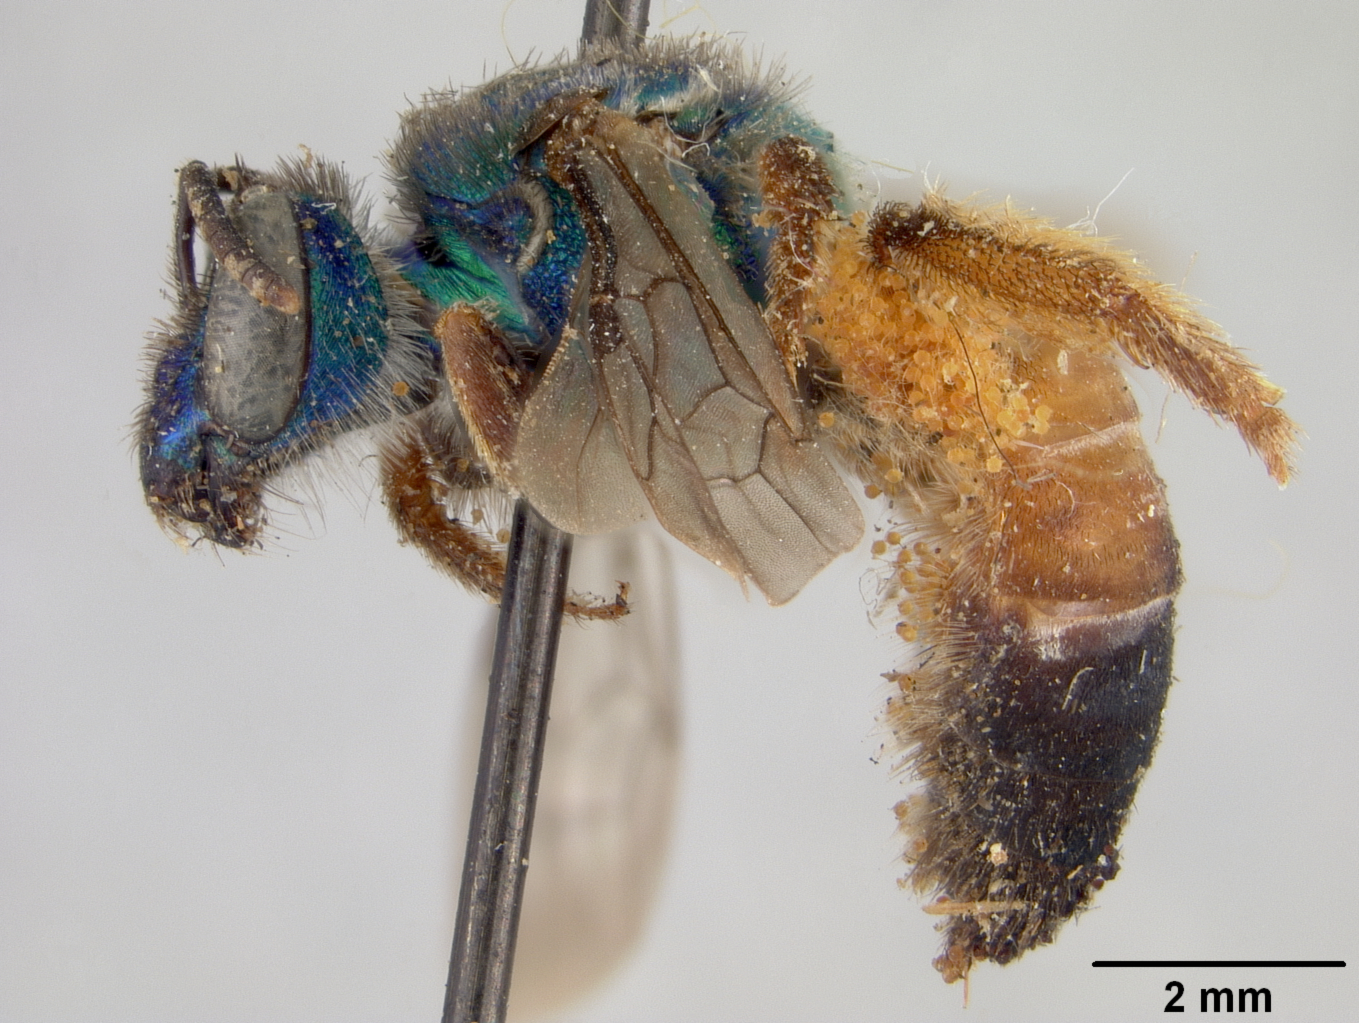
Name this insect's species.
Agapostemon alayoi
